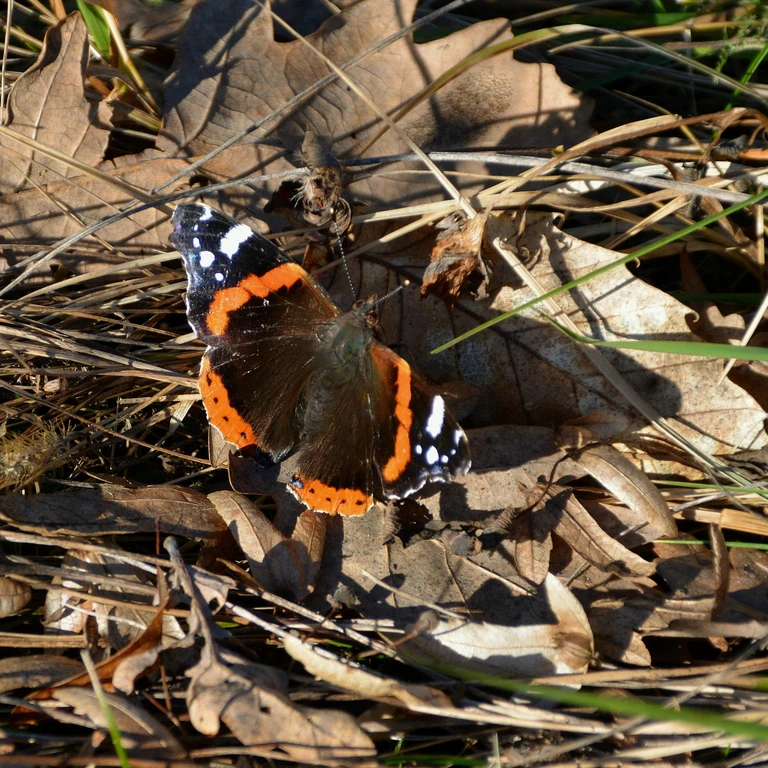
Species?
Vanessa atalanta
